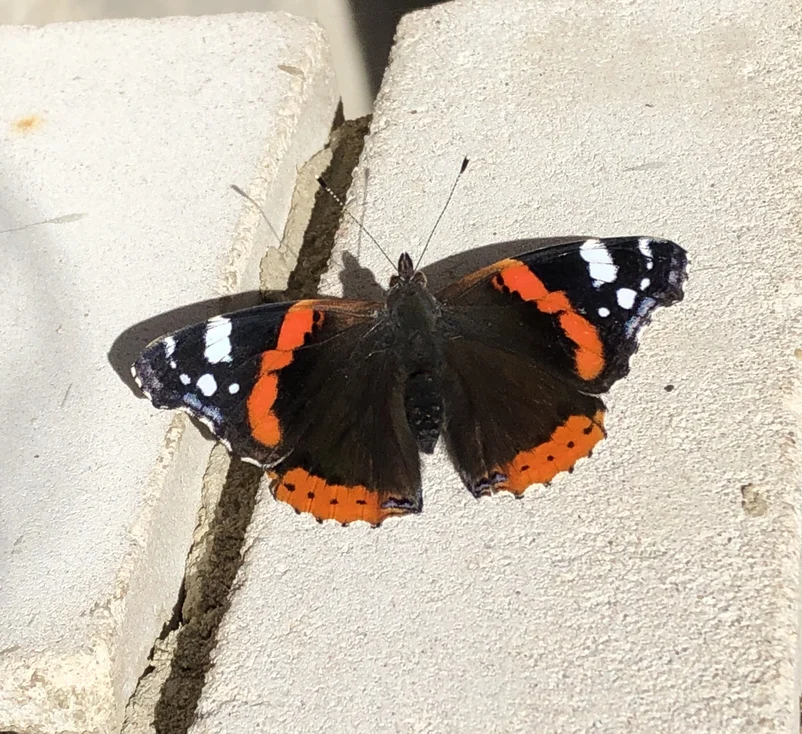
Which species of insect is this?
Vanessa atalanta
